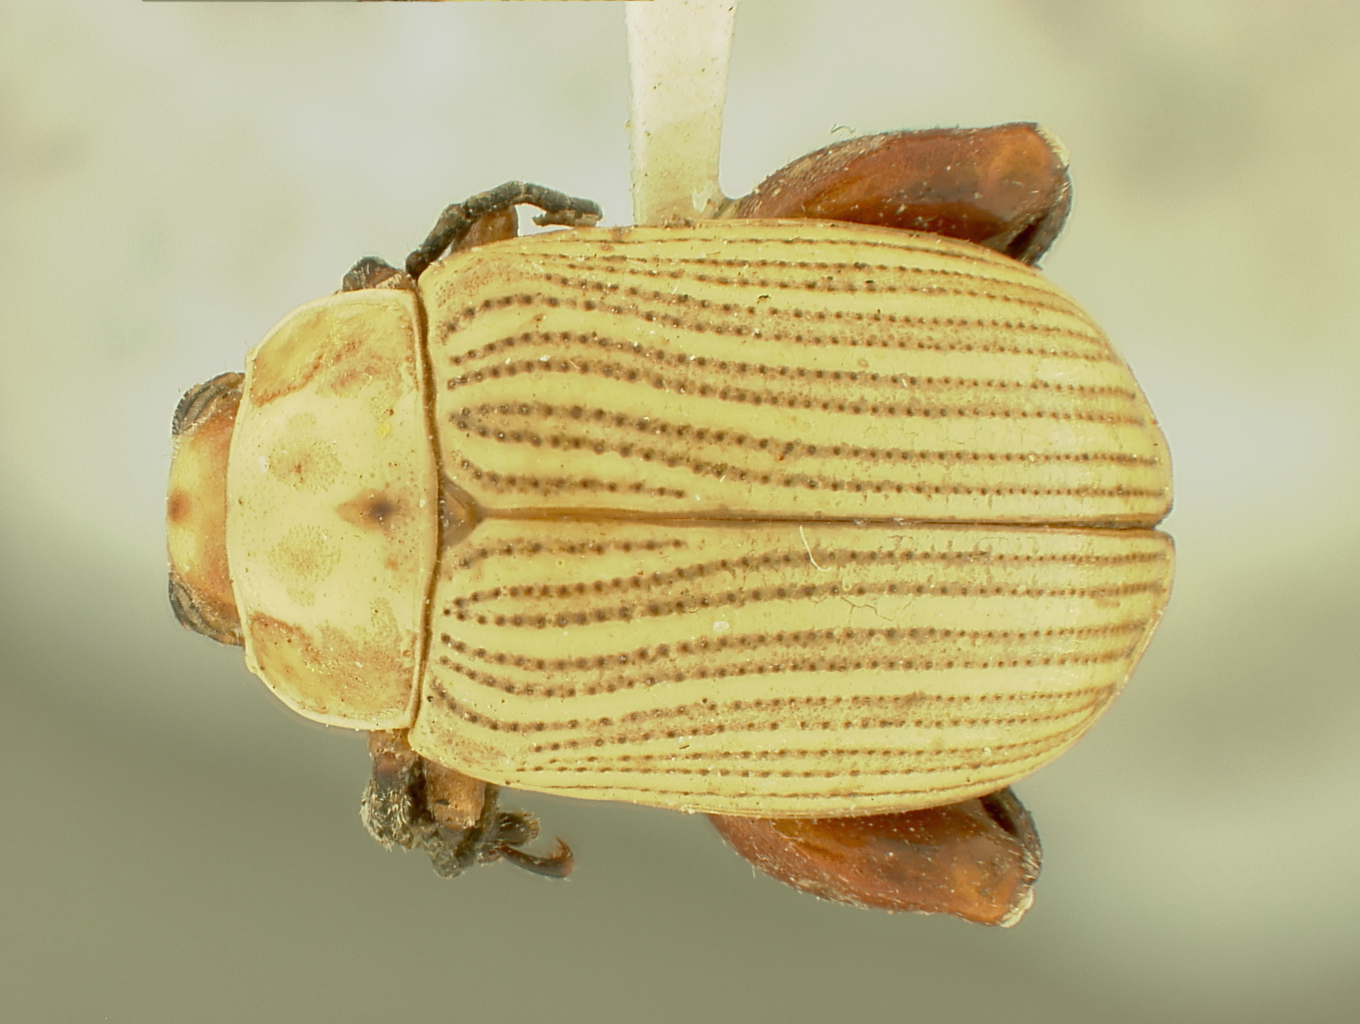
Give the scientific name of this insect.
Blepharida notozonae
